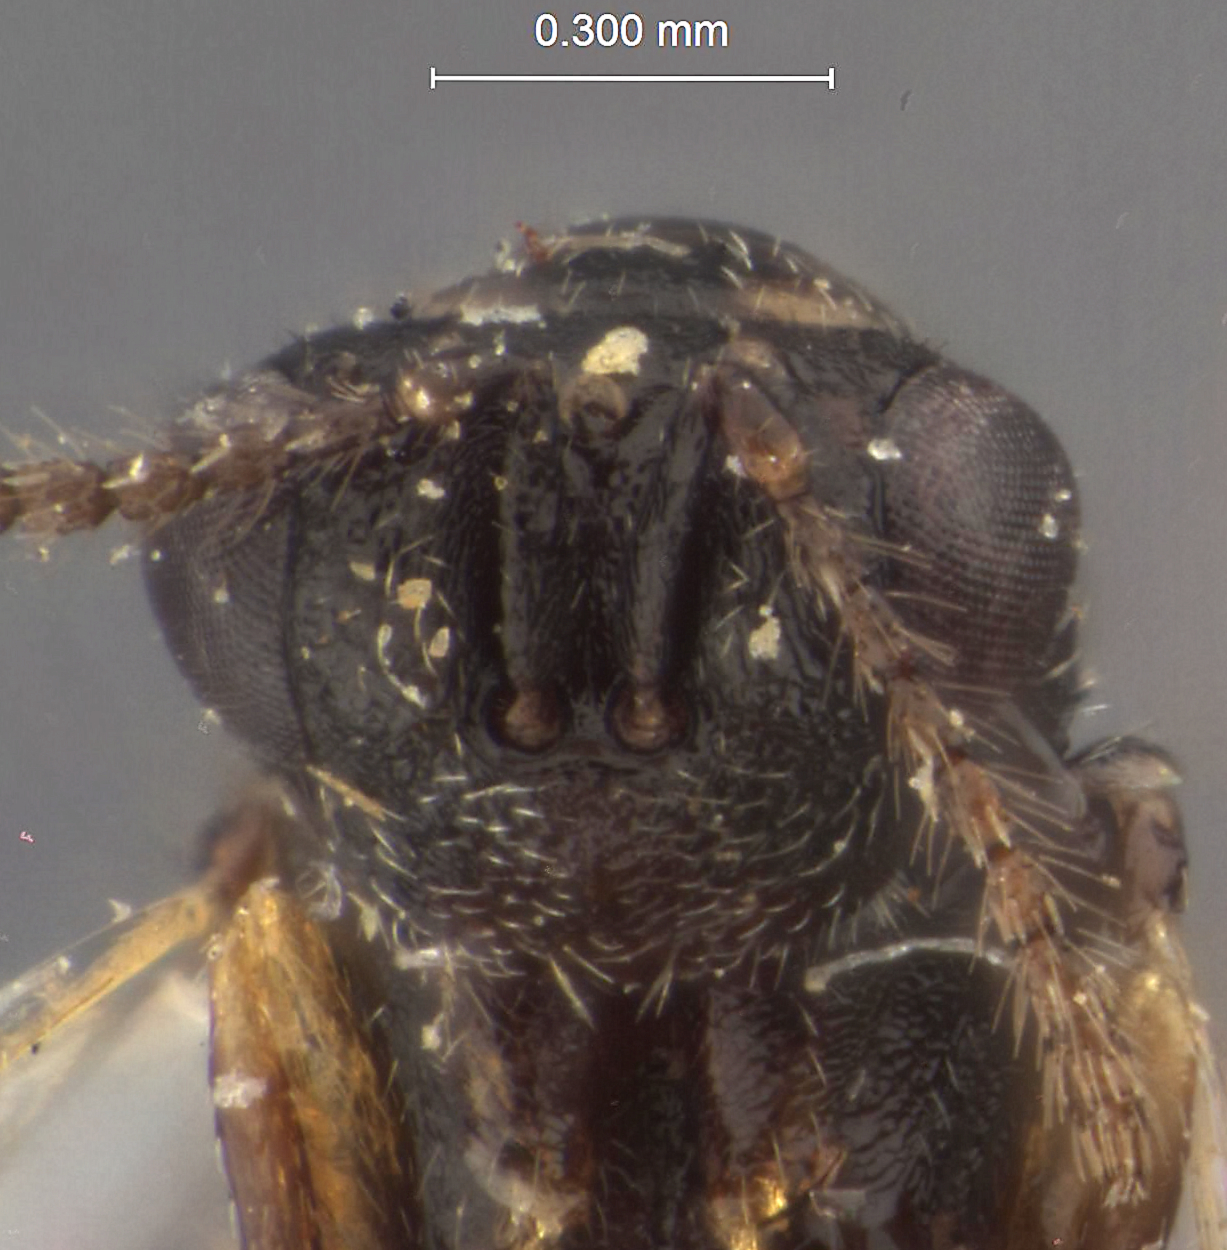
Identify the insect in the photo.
Harmolita gillettei
